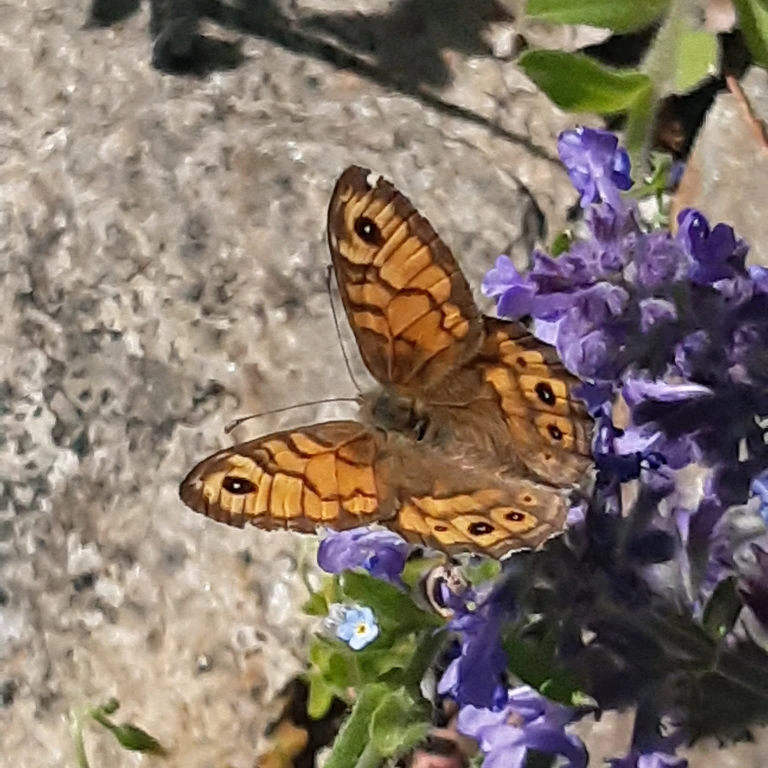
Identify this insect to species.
Lasiommata megera (also Pararge megera)
